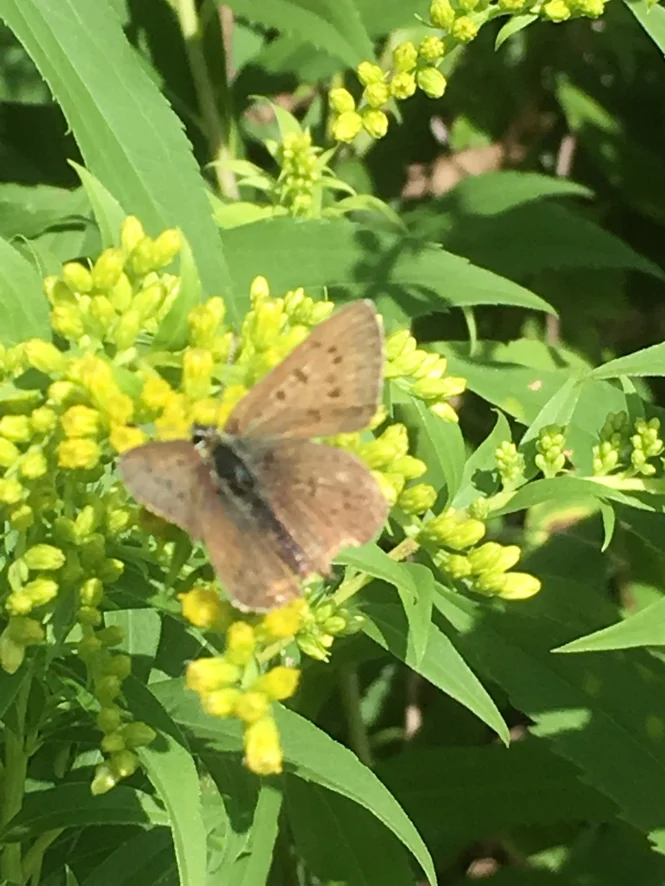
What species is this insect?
Lycaena tityrus (also Loweia tityrus)
